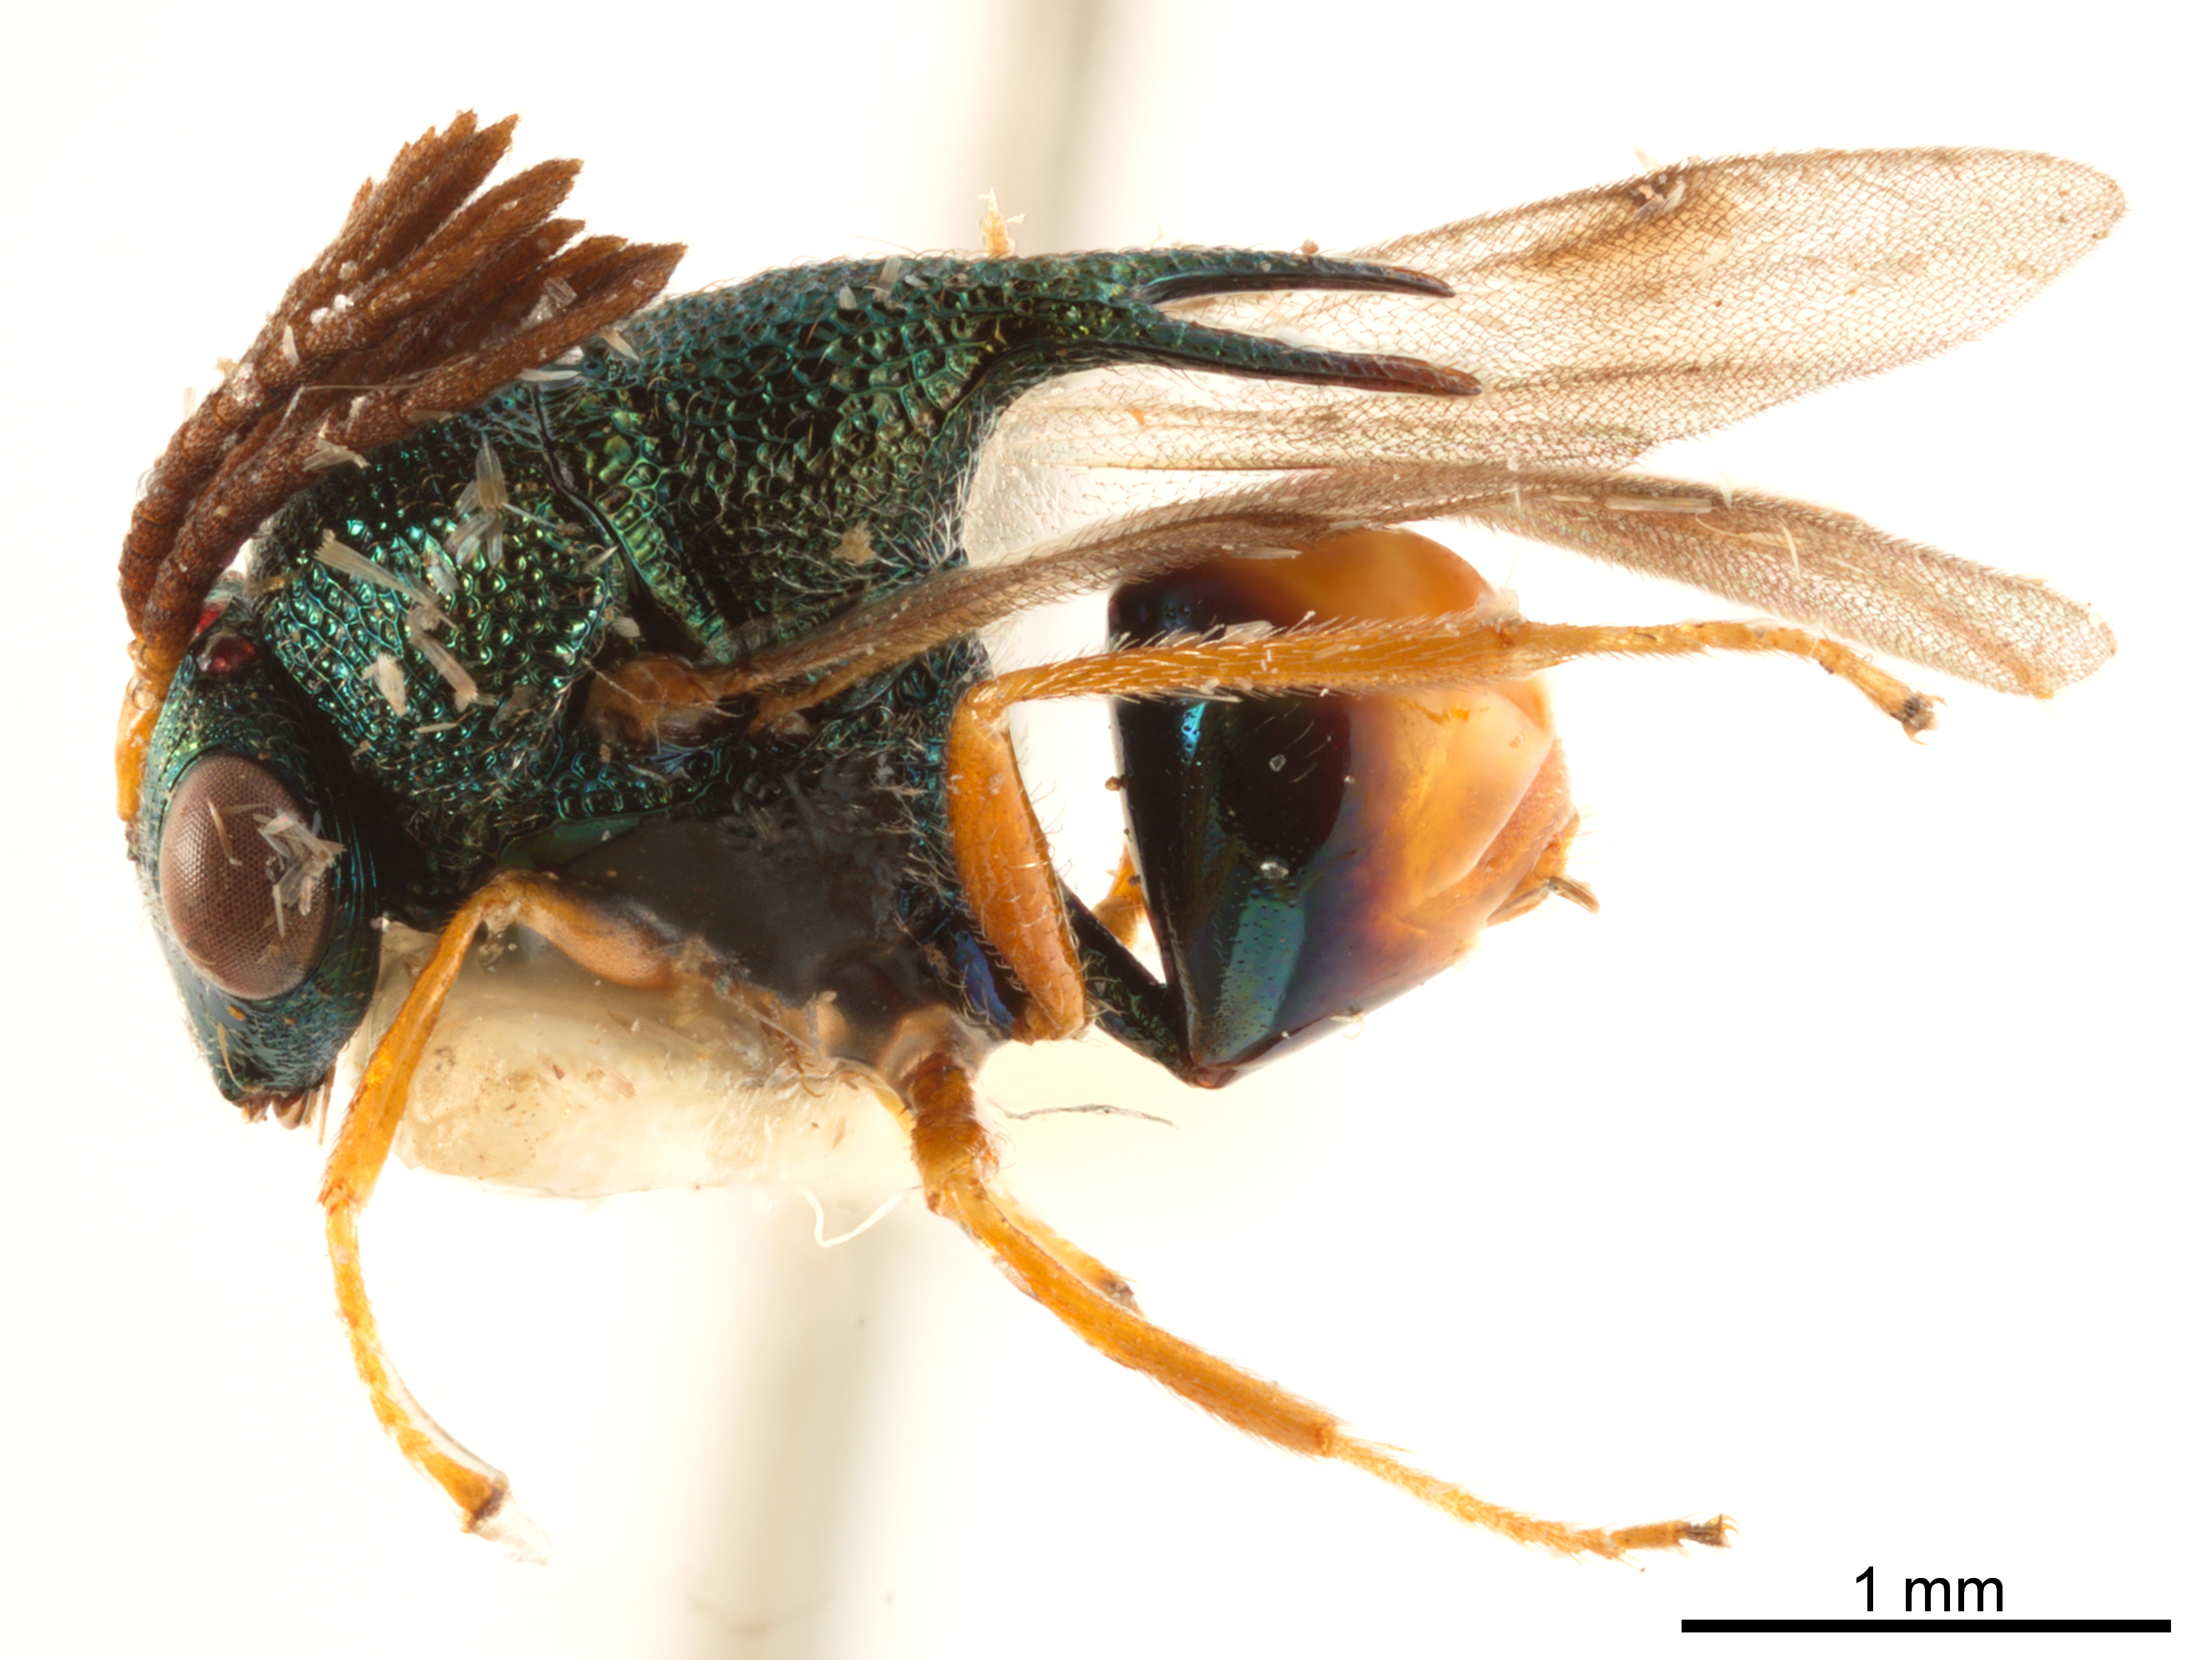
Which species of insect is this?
Schizaspidia convergens
